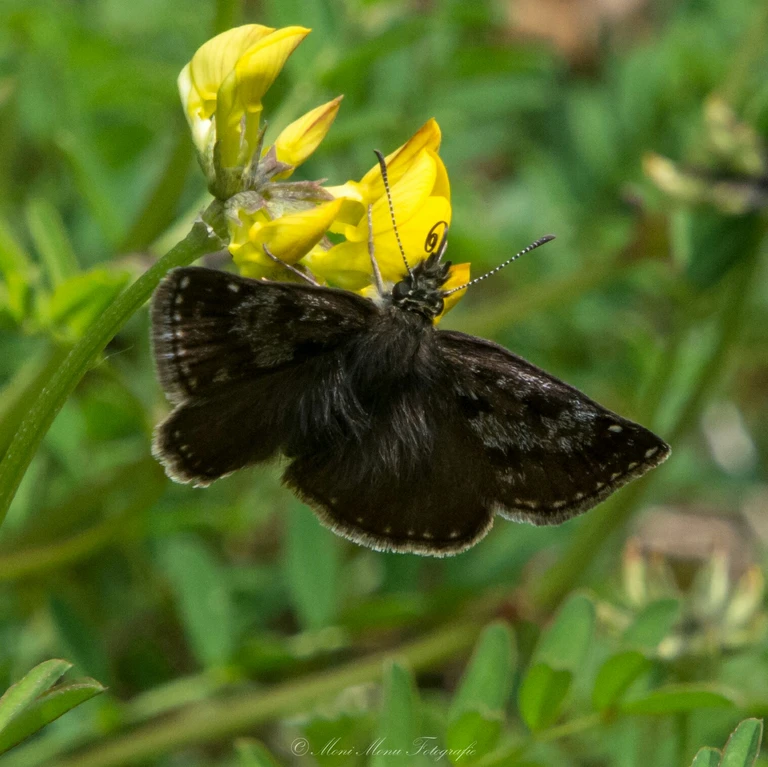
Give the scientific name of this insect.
Erynnis tages
